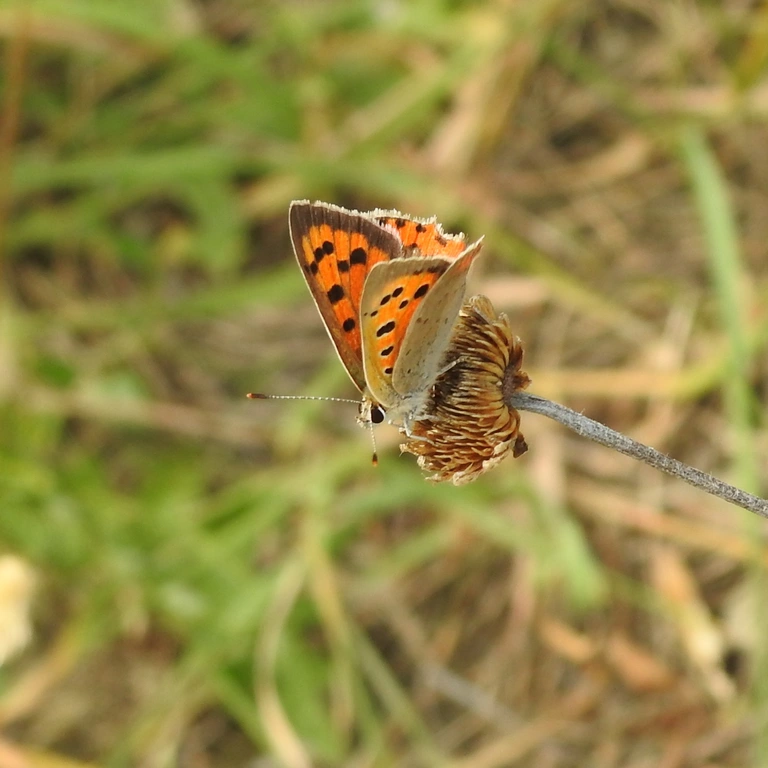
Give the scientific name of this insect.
Lycaena phlaeas
